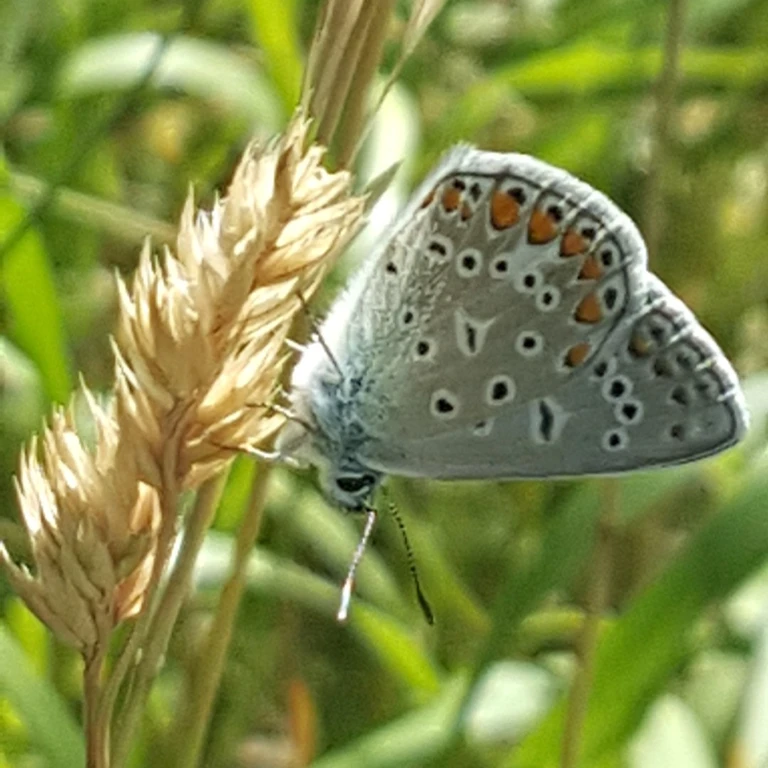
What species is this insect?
Polyommatus icarus
